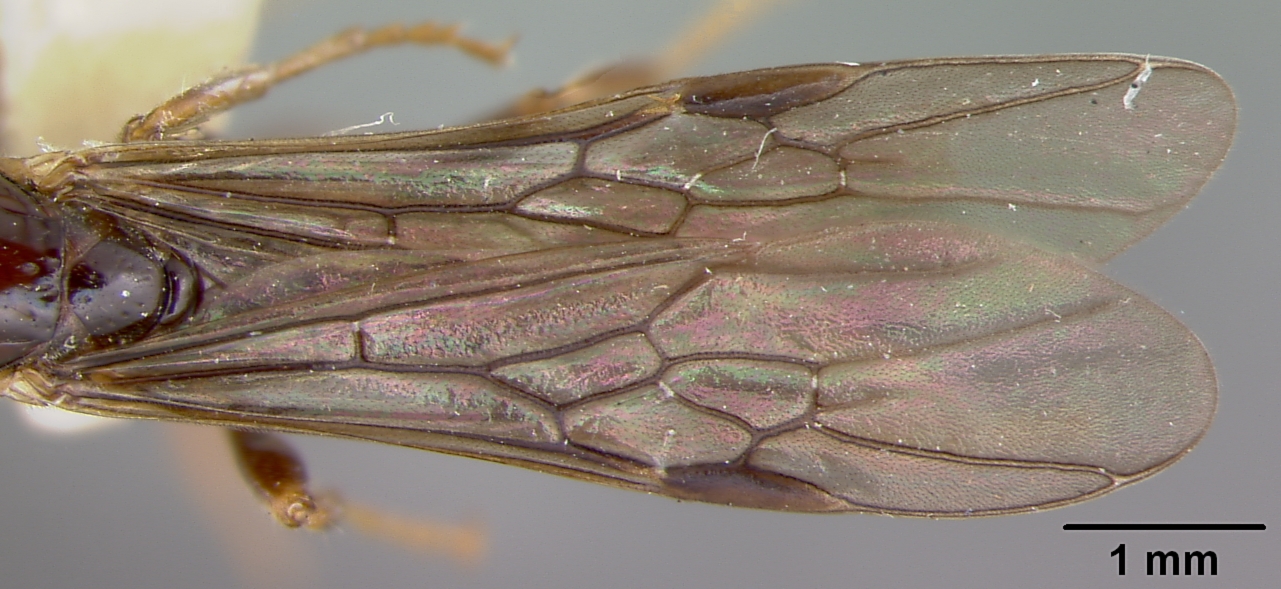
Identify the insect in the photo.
Pseudomyrma maligna
